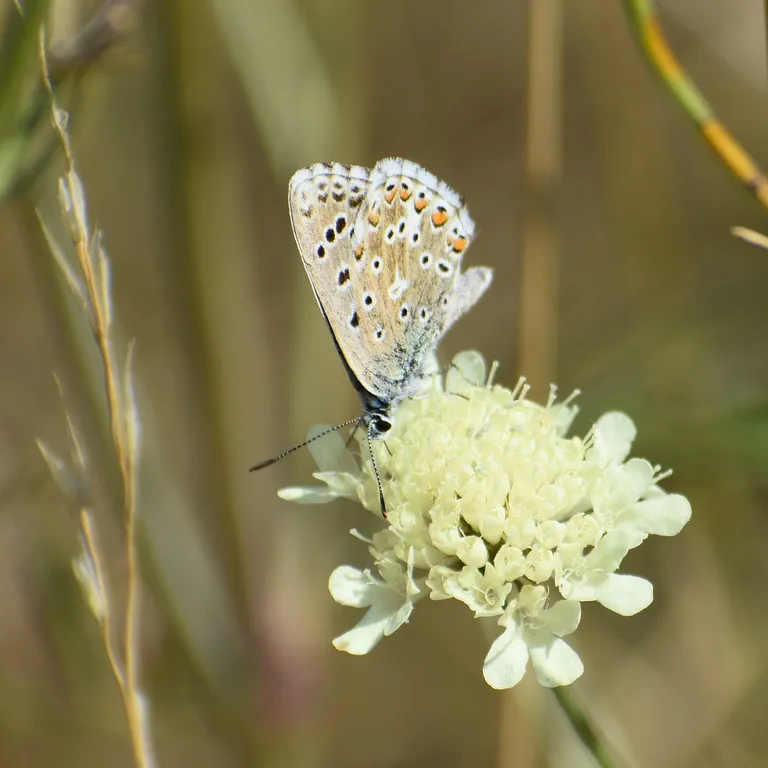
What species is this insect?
Lysandra bellargus
